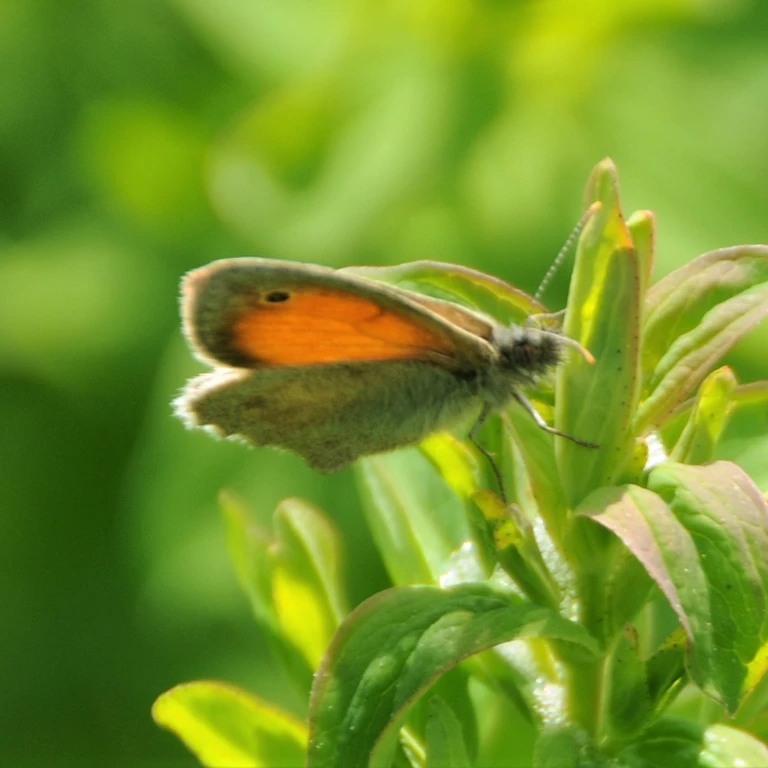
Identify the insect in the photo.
Coenonympha pamphilus
